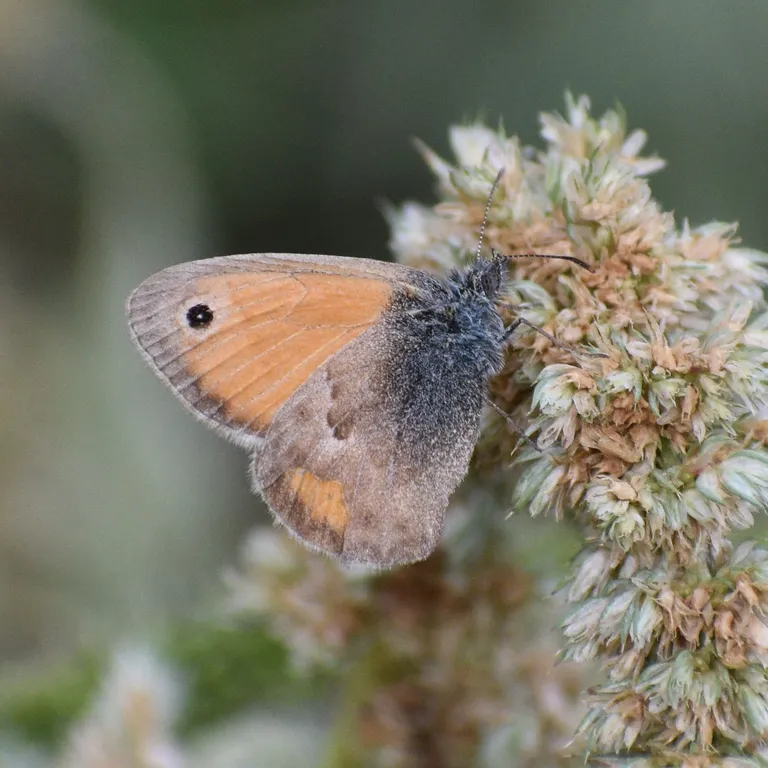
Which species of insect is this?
Coenonympha pamphilus
